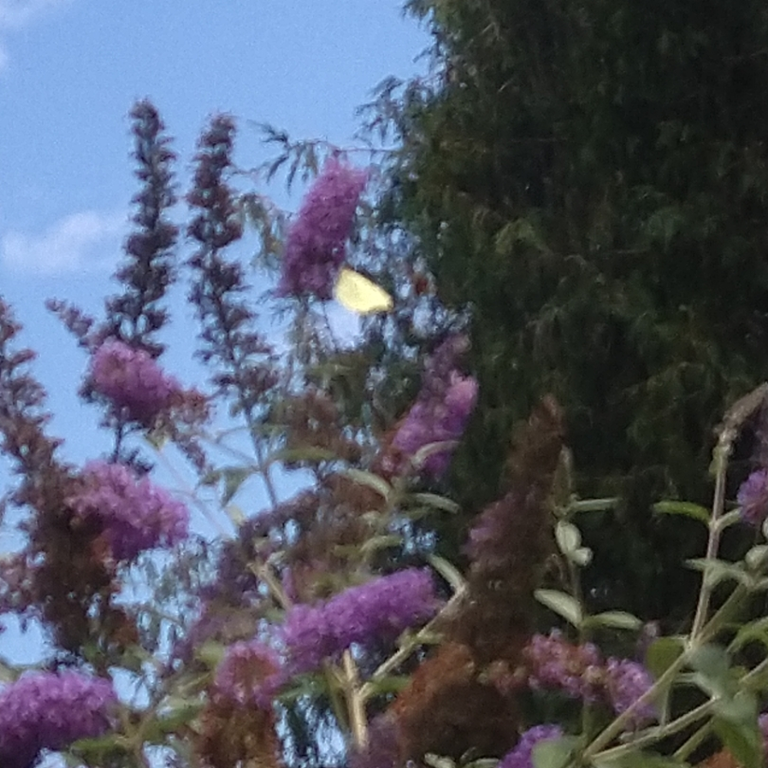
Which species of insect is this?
Gonepteryx rhamni
